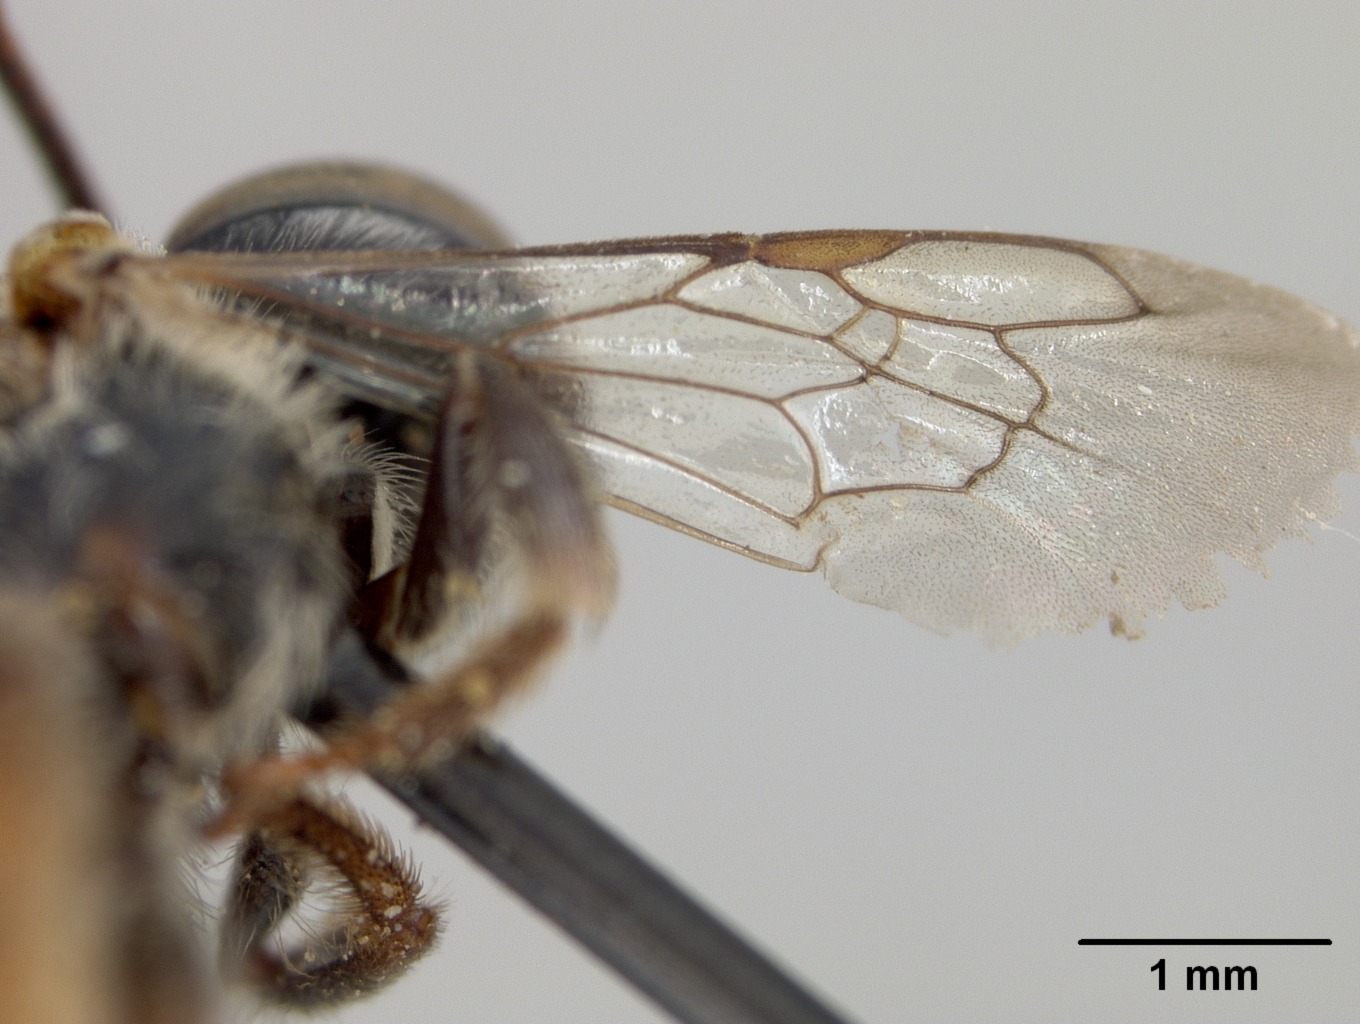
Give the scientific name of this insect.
Exomalopsis ogilviei
